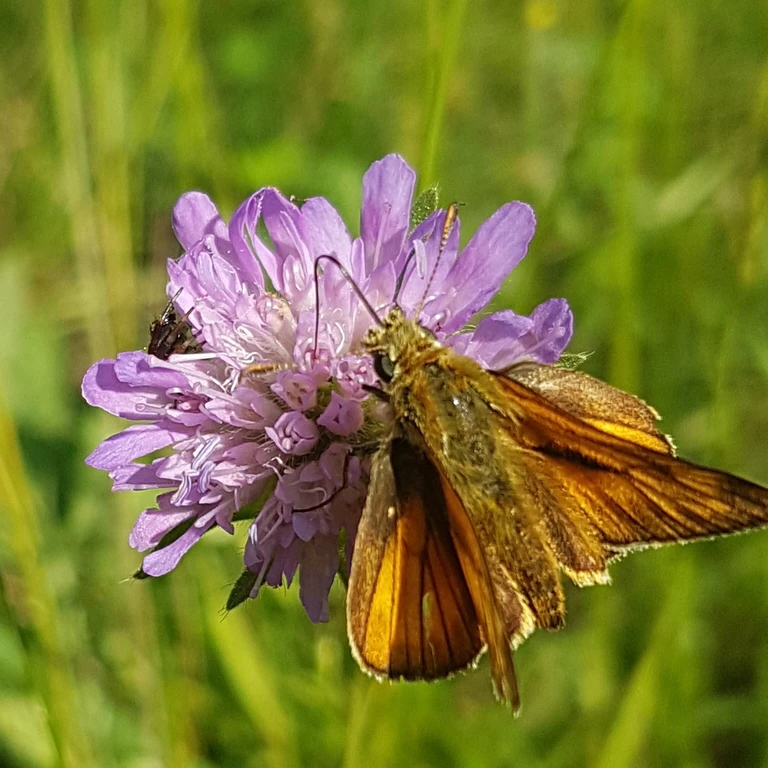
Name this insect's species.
Ochlodes sylvanus (also Ochlodes venata)
